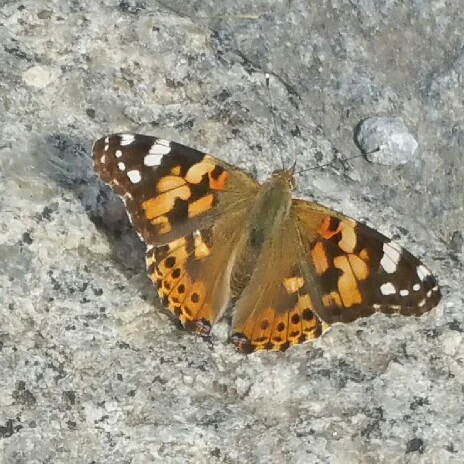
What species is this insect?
Vanessa cardui
